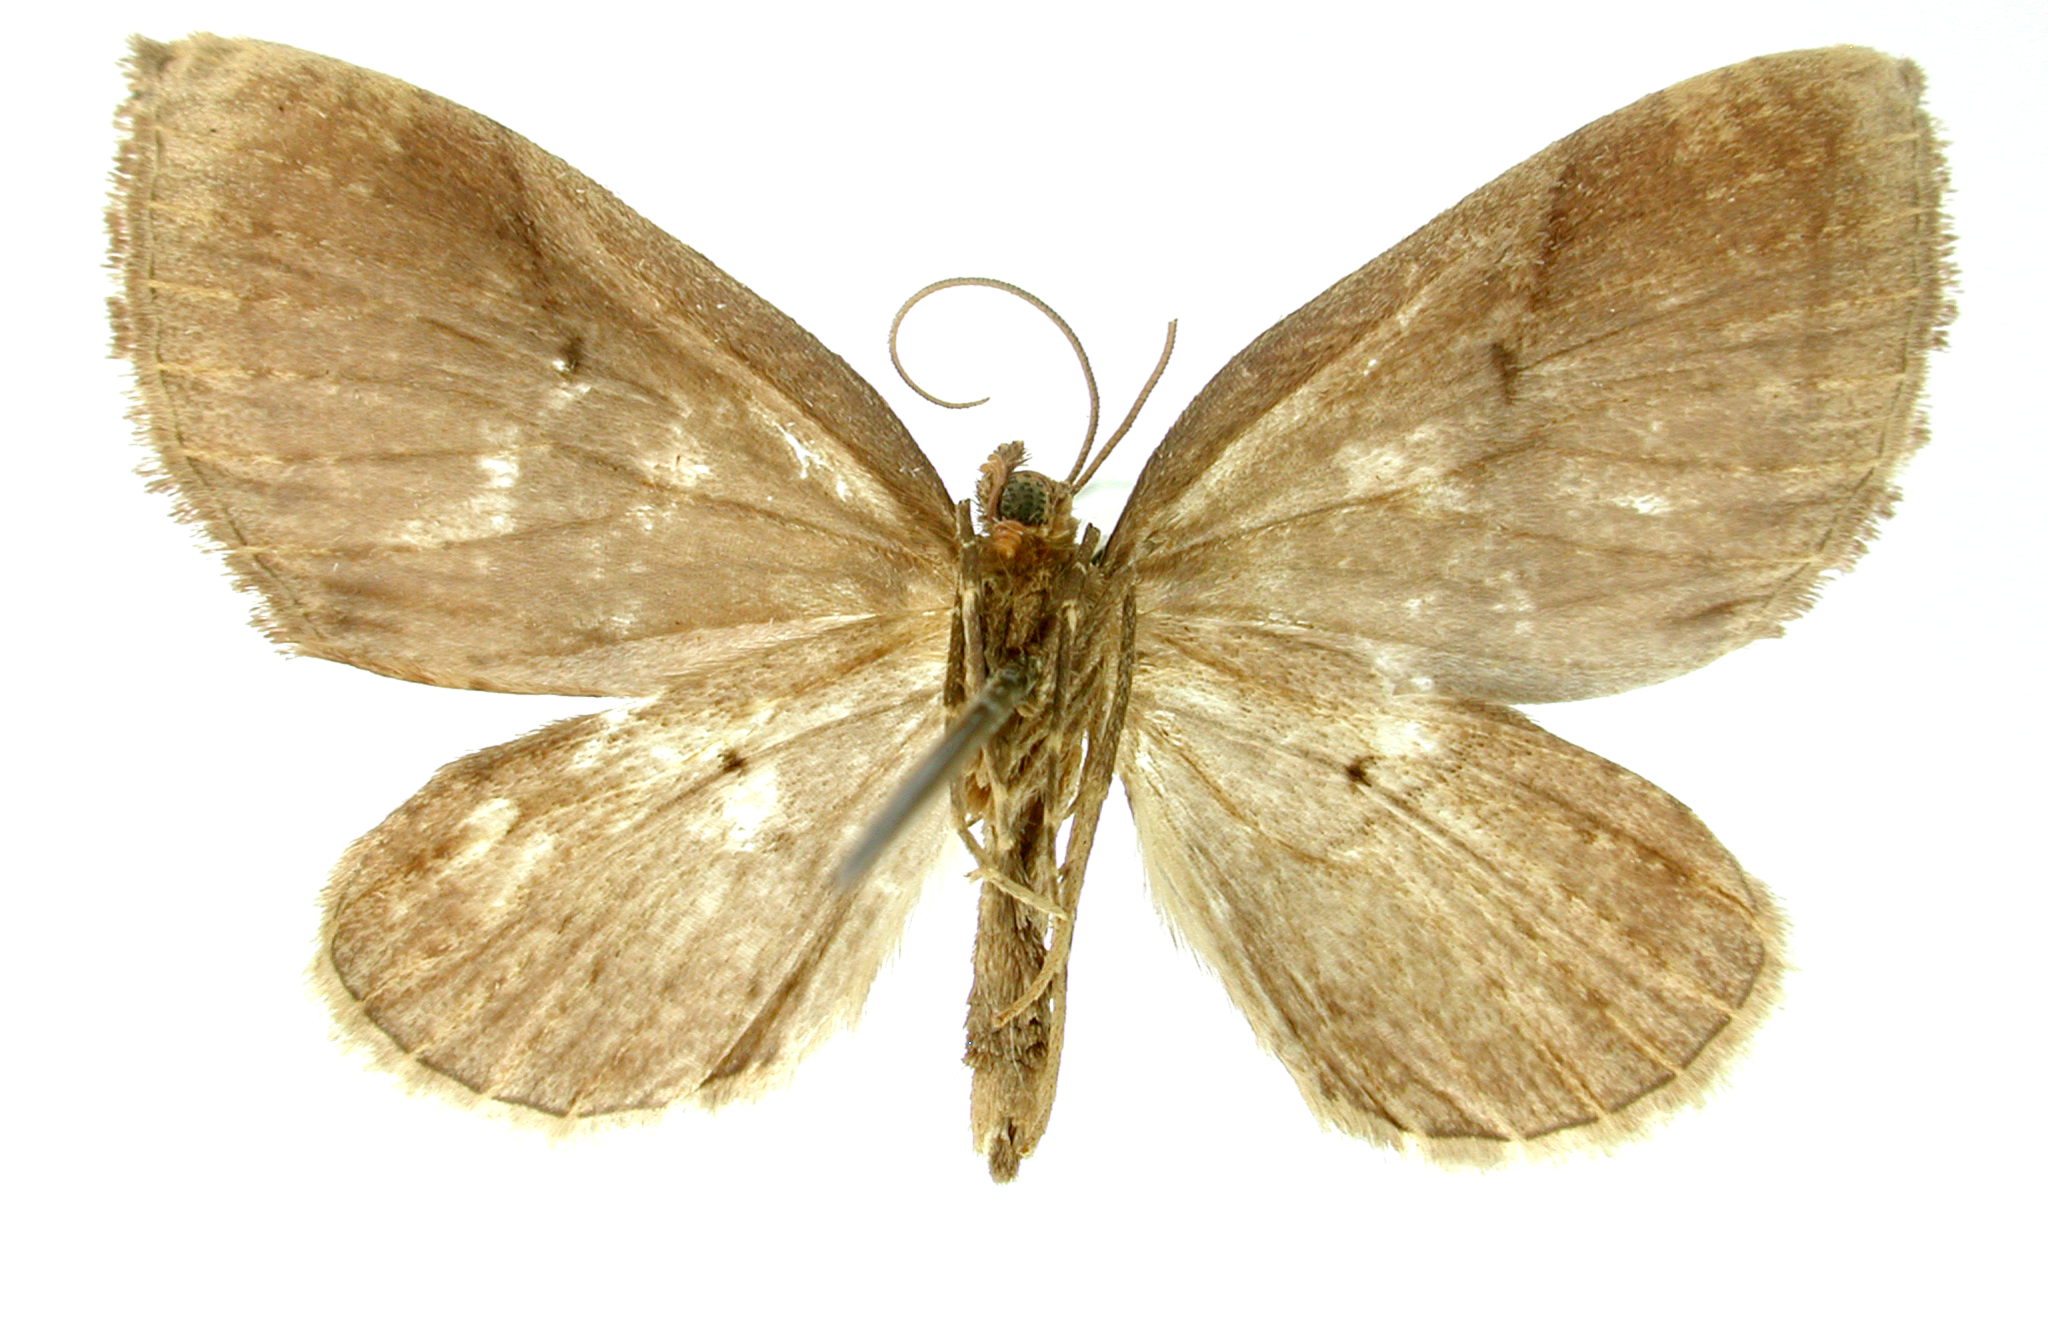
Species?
Orthoprora cervinipennis
